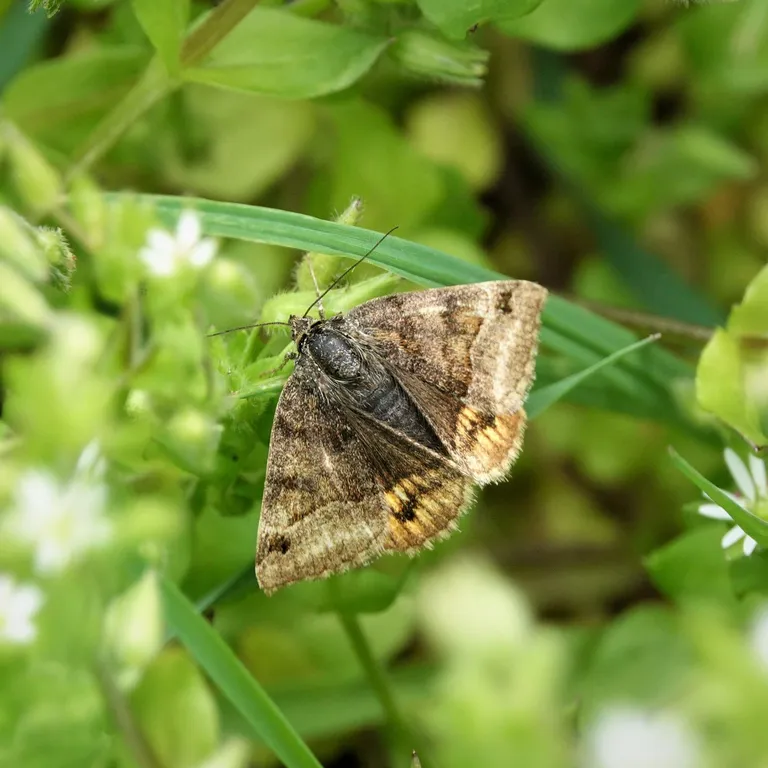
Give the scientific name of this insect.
Euclidia glyphica
